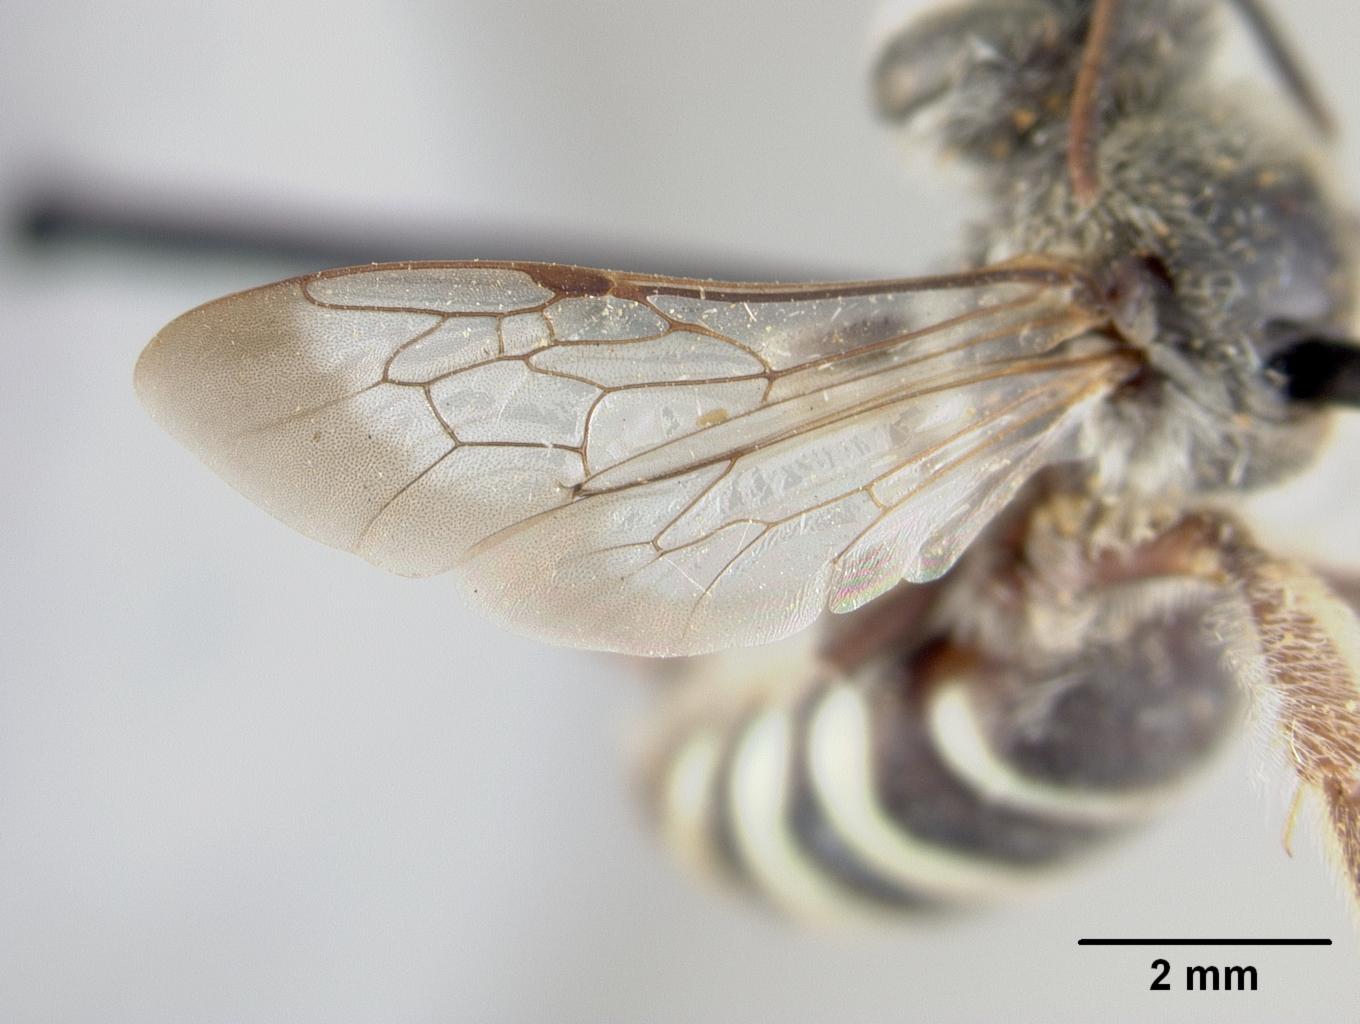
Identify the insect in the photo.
Nomia howardi
